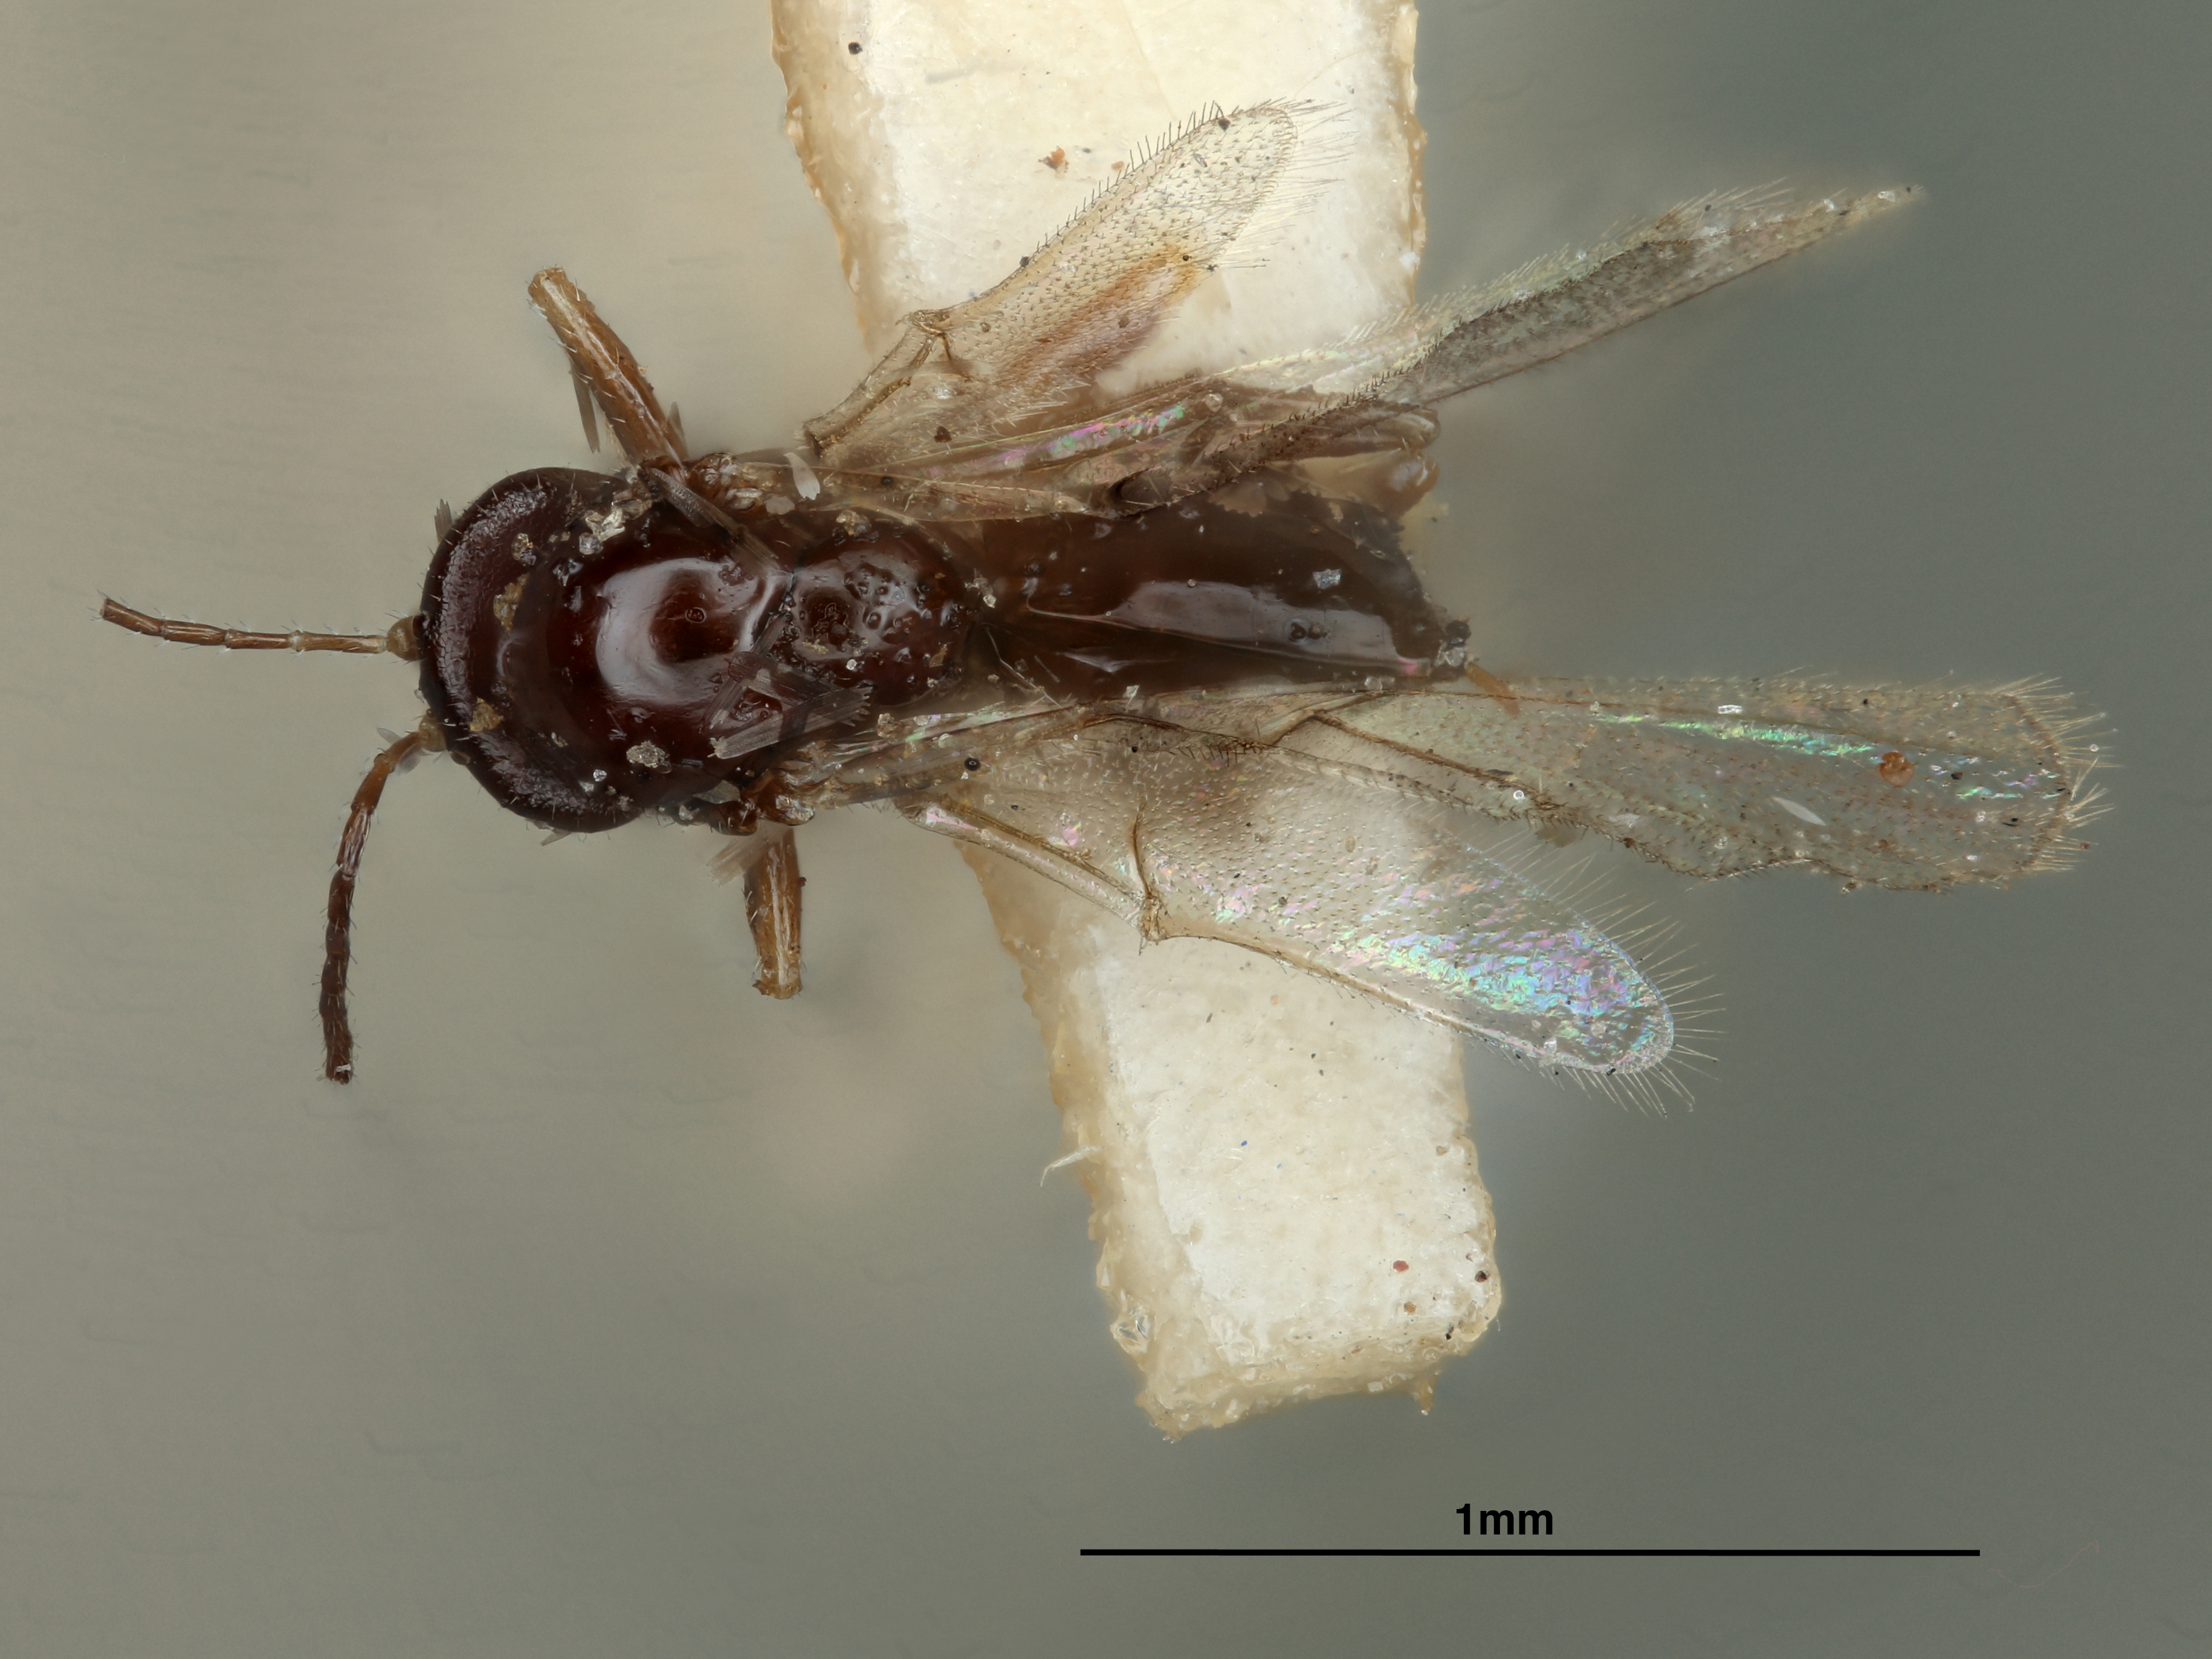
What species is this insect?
Neuroterus vernus
